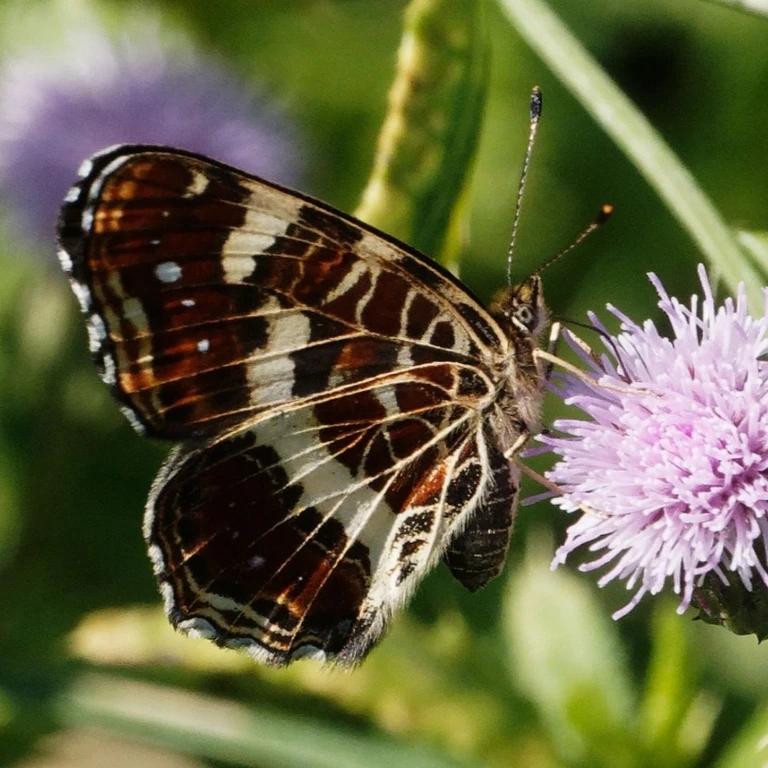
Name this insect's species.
Araschnia levana
